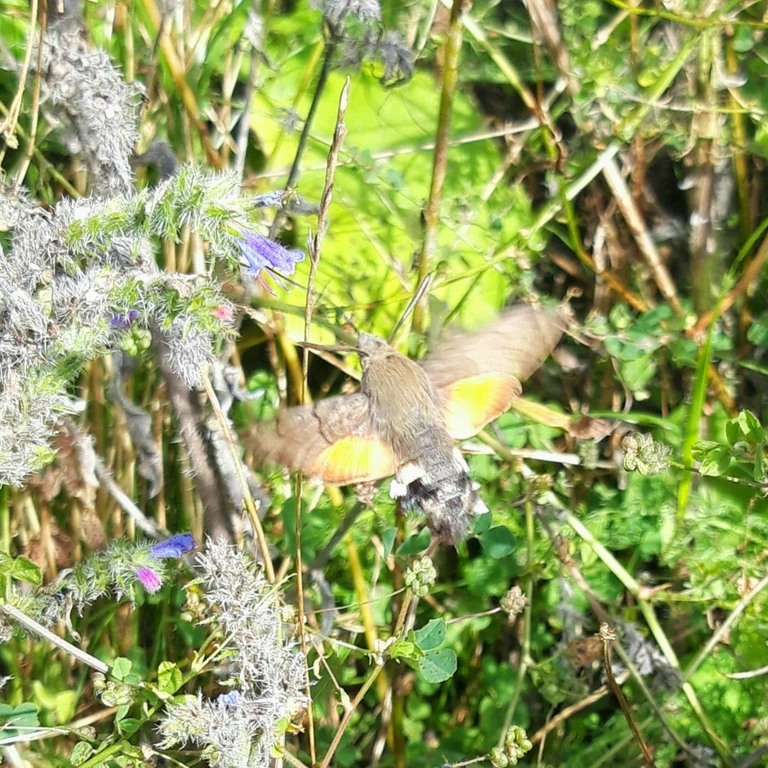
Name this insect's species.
Macroglossum stellatarum
